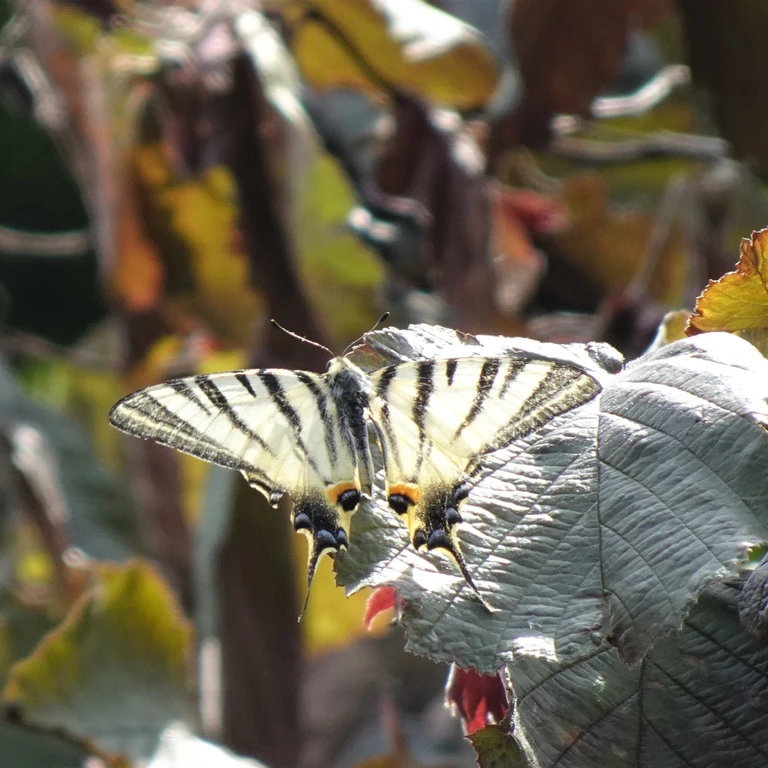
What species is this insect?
Iphiclides podalirius
